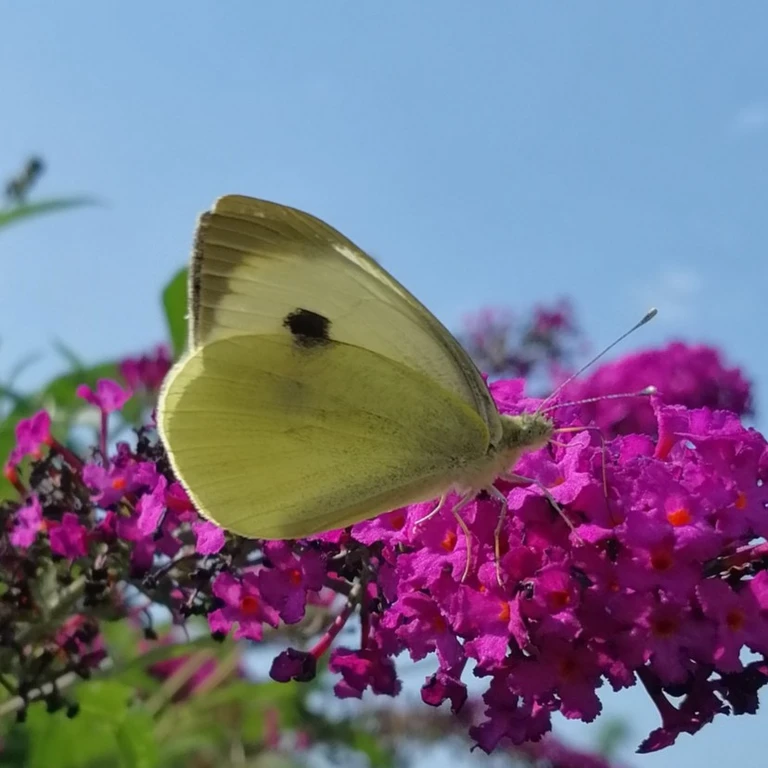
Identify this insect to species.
Pieris brassicae
